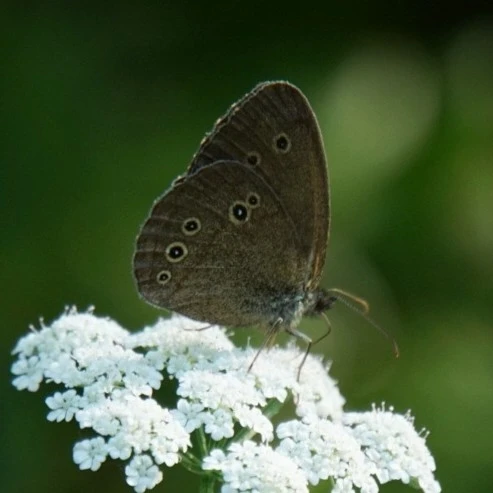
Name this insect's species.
Aphantopus hyperantus
